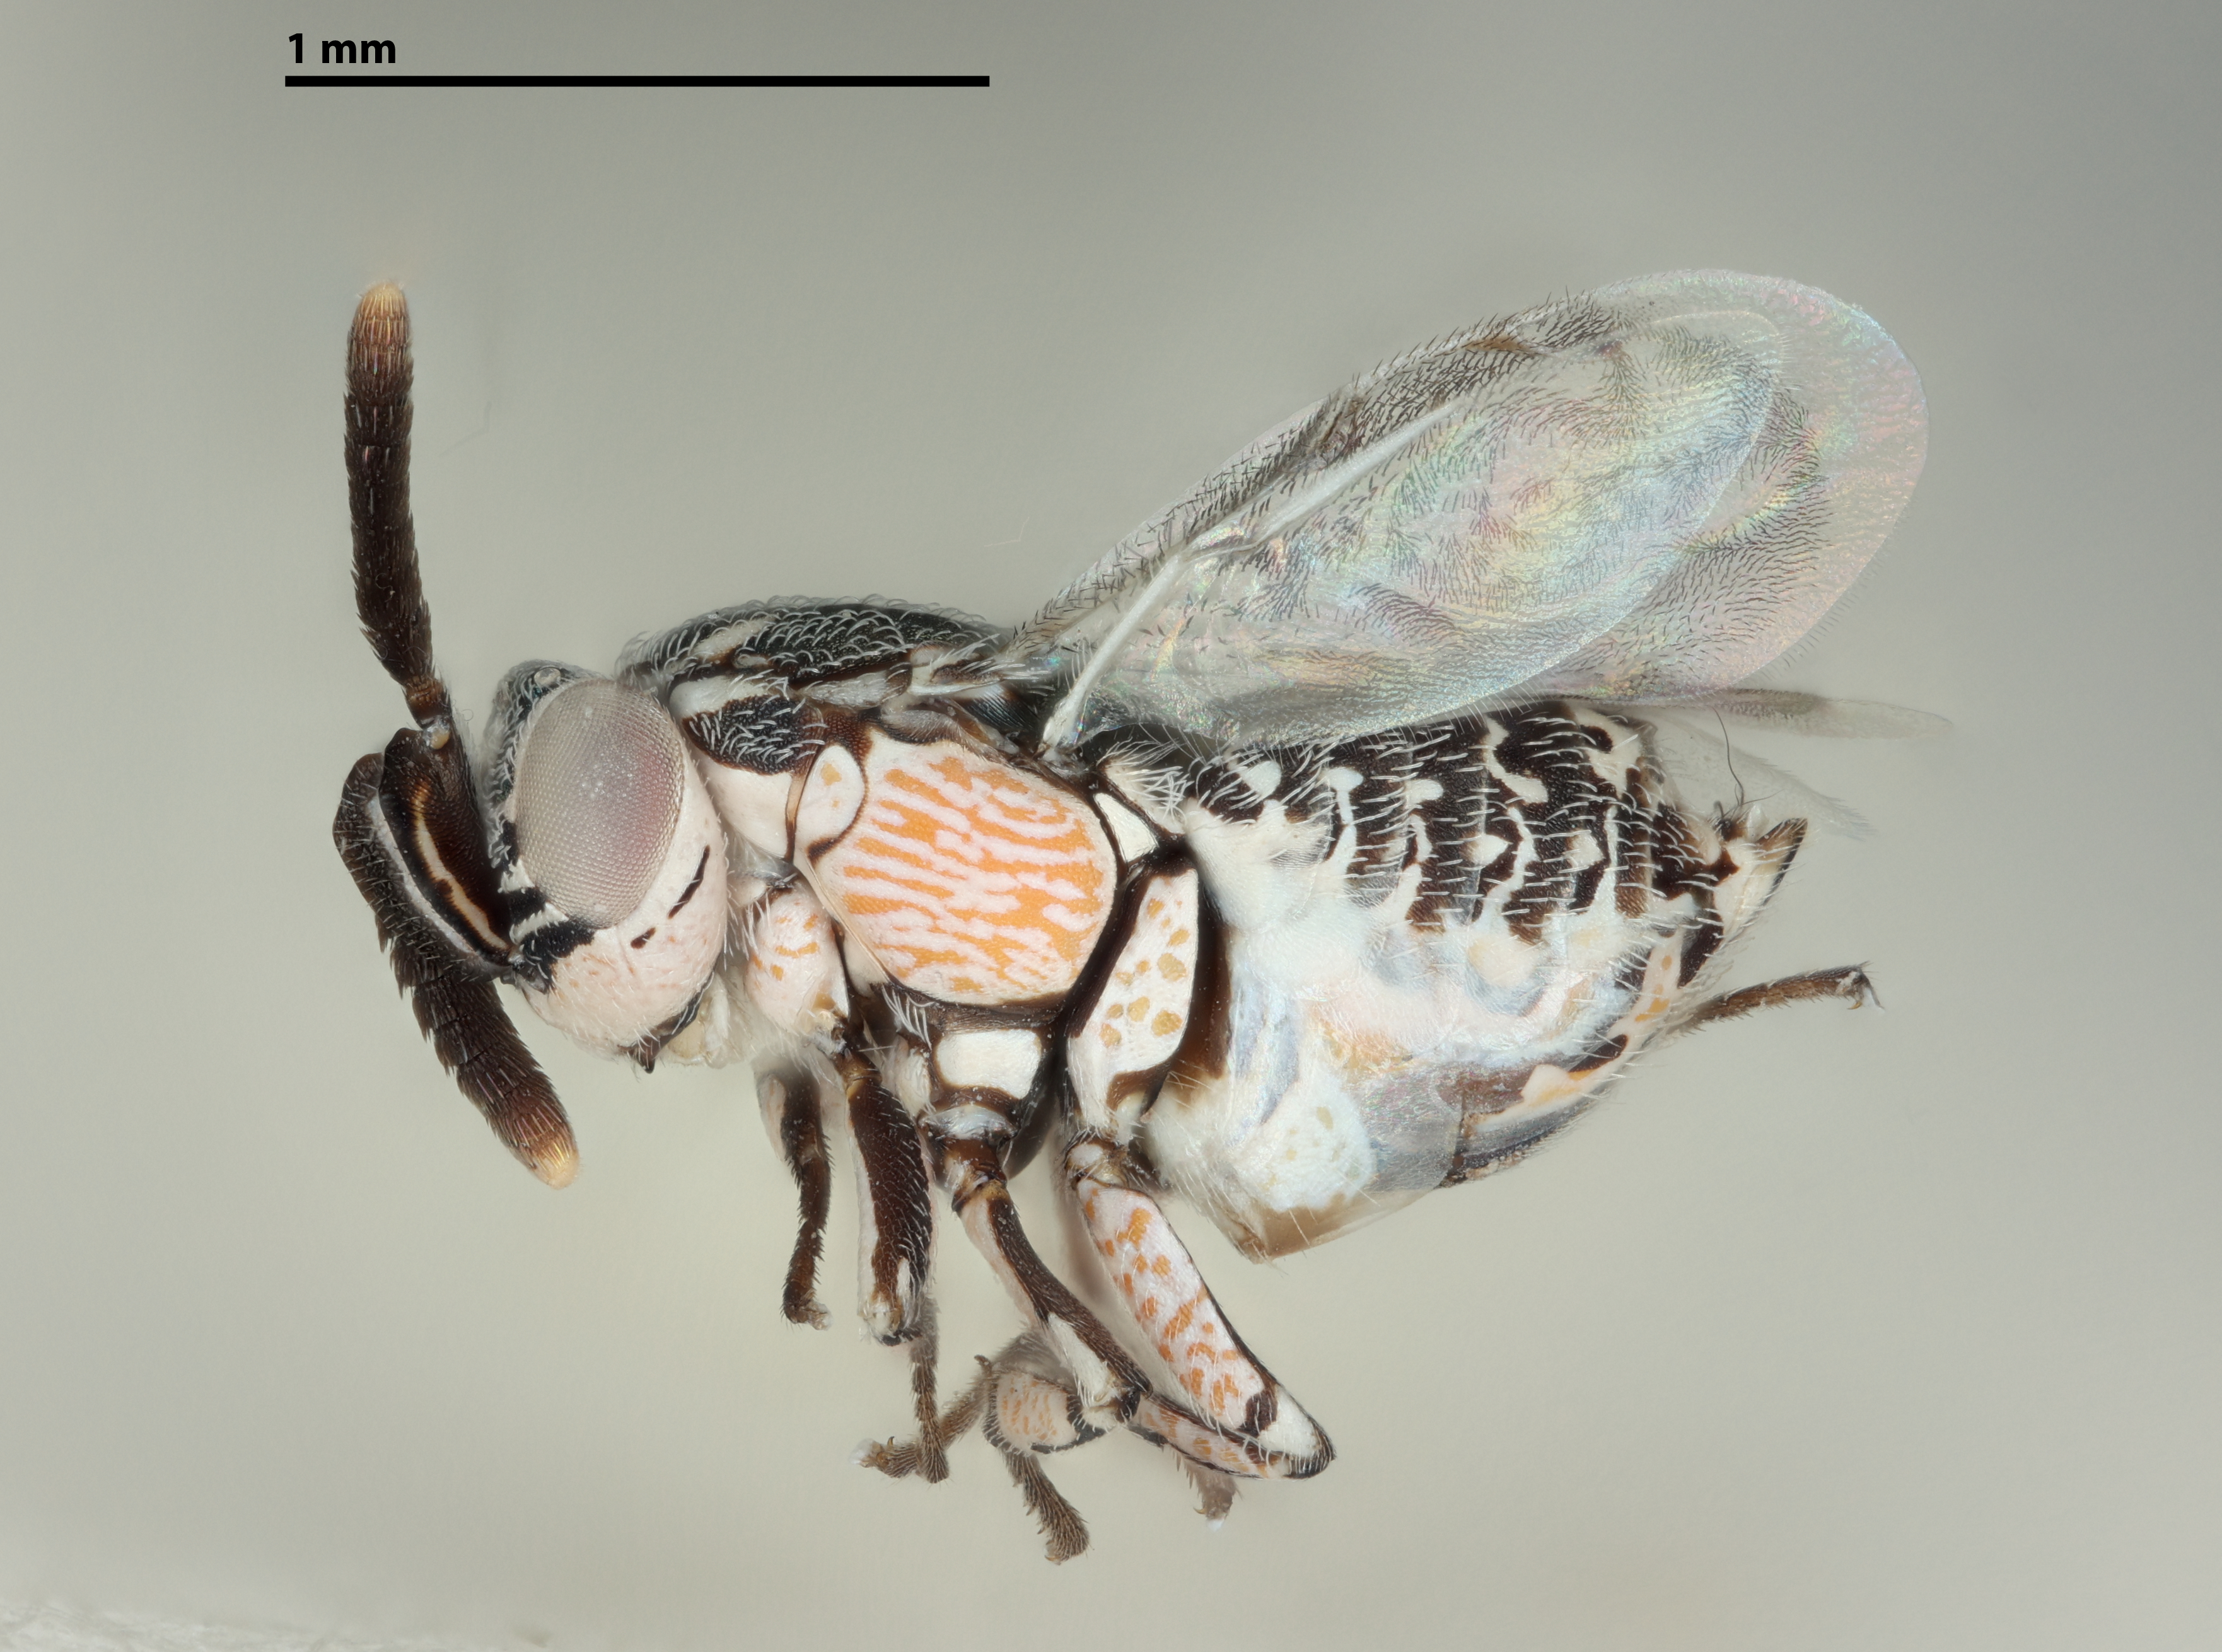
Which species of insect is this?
Tanaostigma stanleyi
